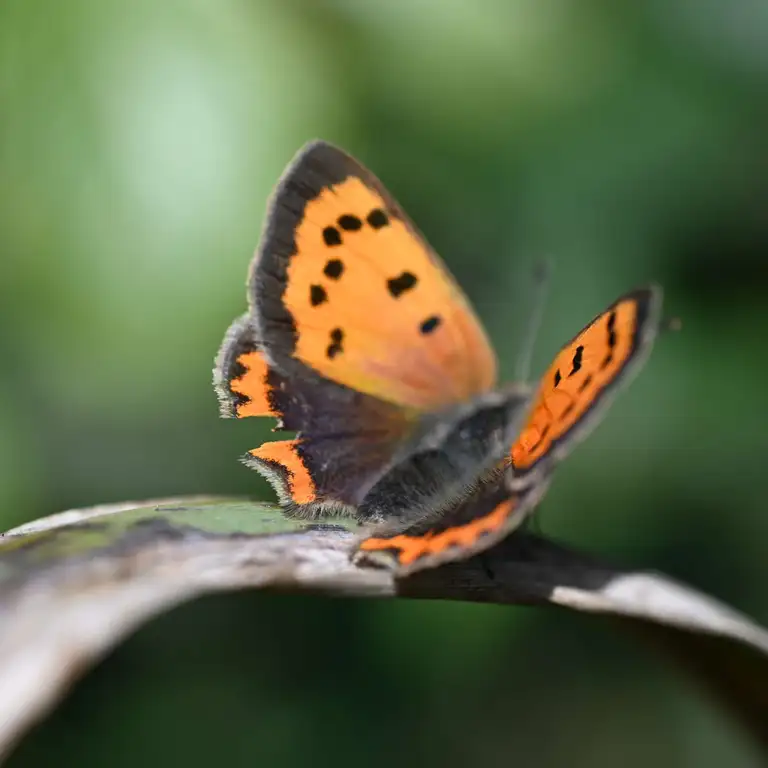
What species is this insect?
Lycaena phlaeas
